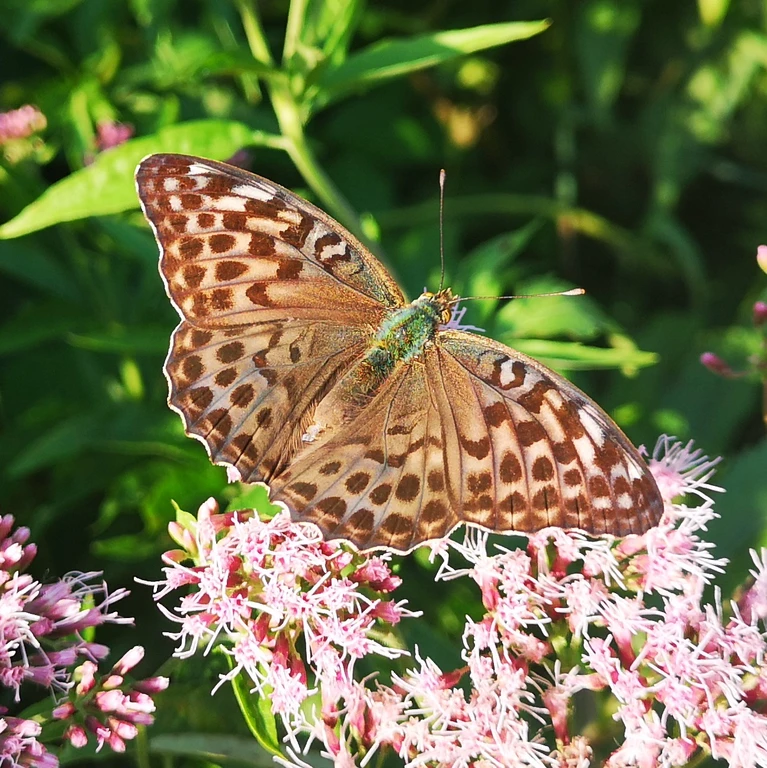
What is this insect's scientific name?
Argynnis paphia
